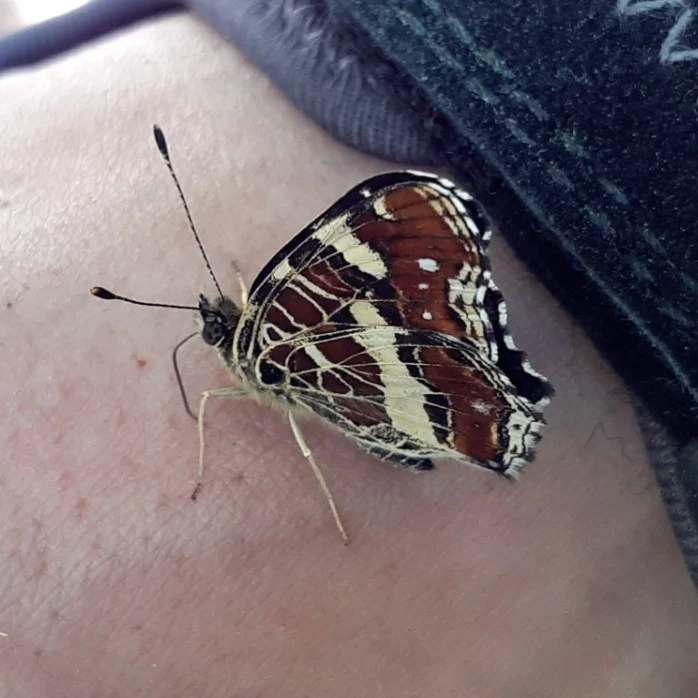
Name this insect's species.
Araschnia levana
